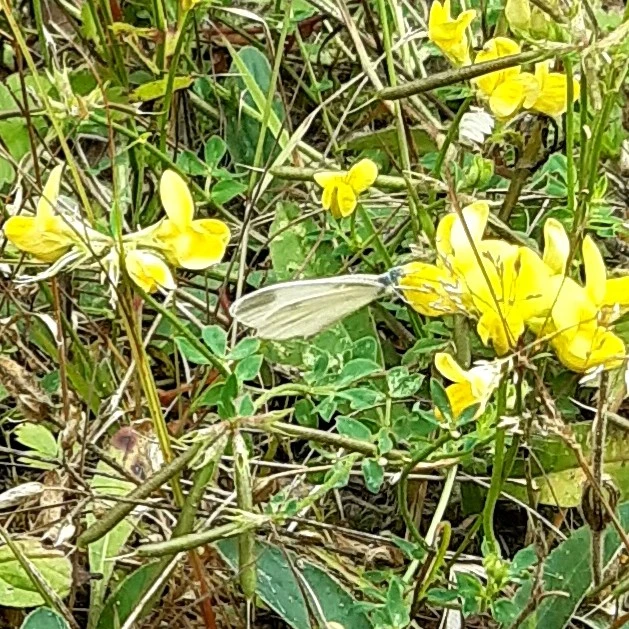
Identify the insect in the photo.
Leptidea sinapis/juvernica
